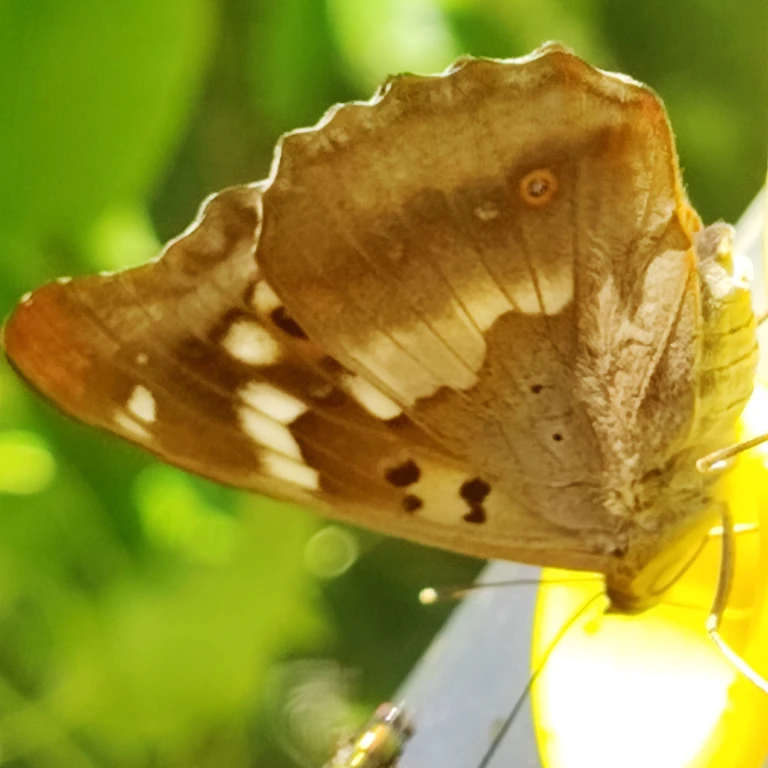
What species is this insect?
Apatura ilia
